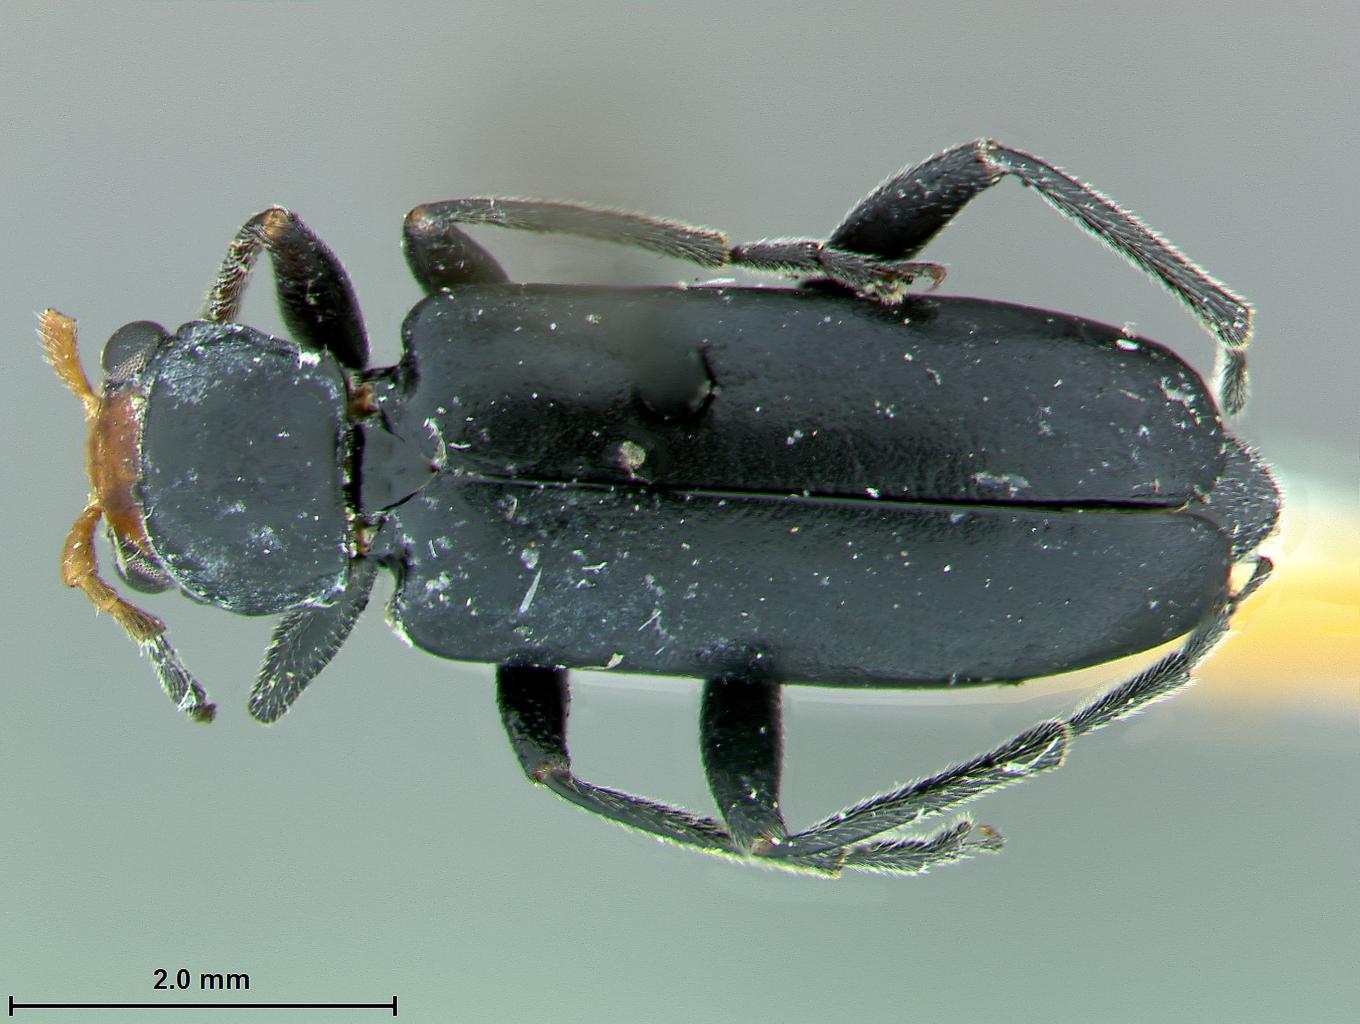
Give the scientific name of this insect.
Luperodes flavoniger
